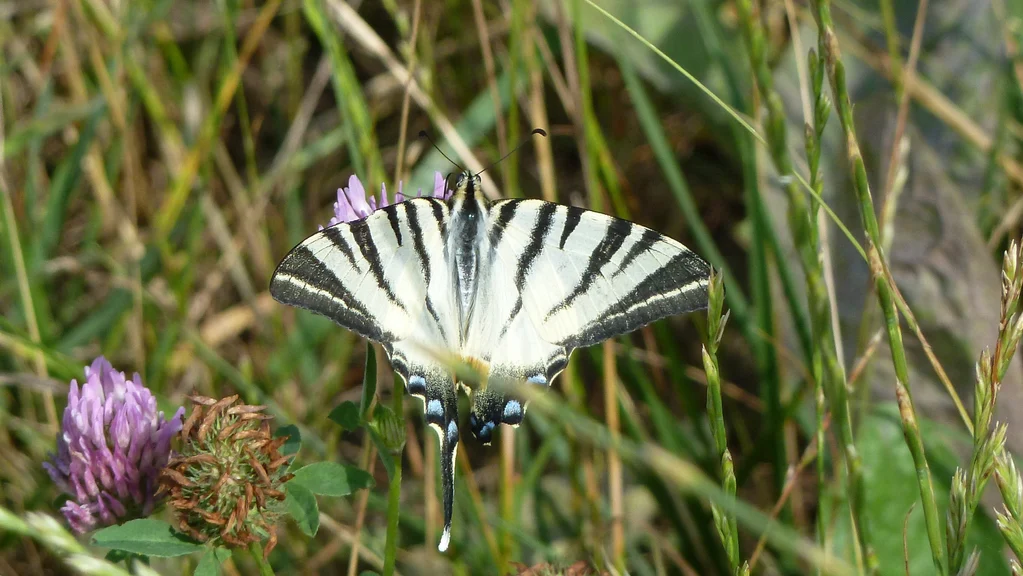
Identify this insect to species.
Iphiclides podalirius
